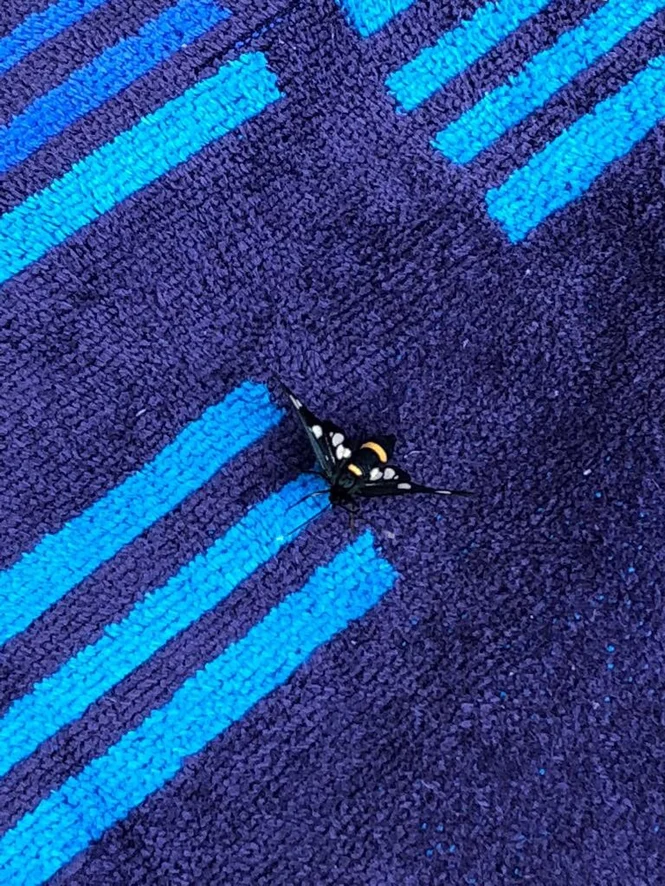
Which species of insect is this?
Amata phegea
